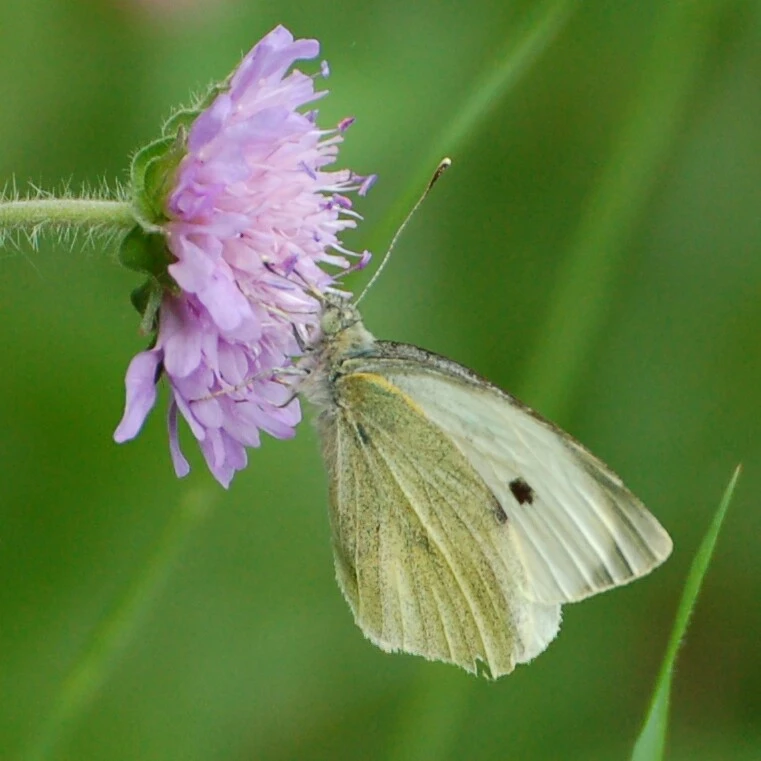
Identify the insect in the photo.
Pieris brassicae
